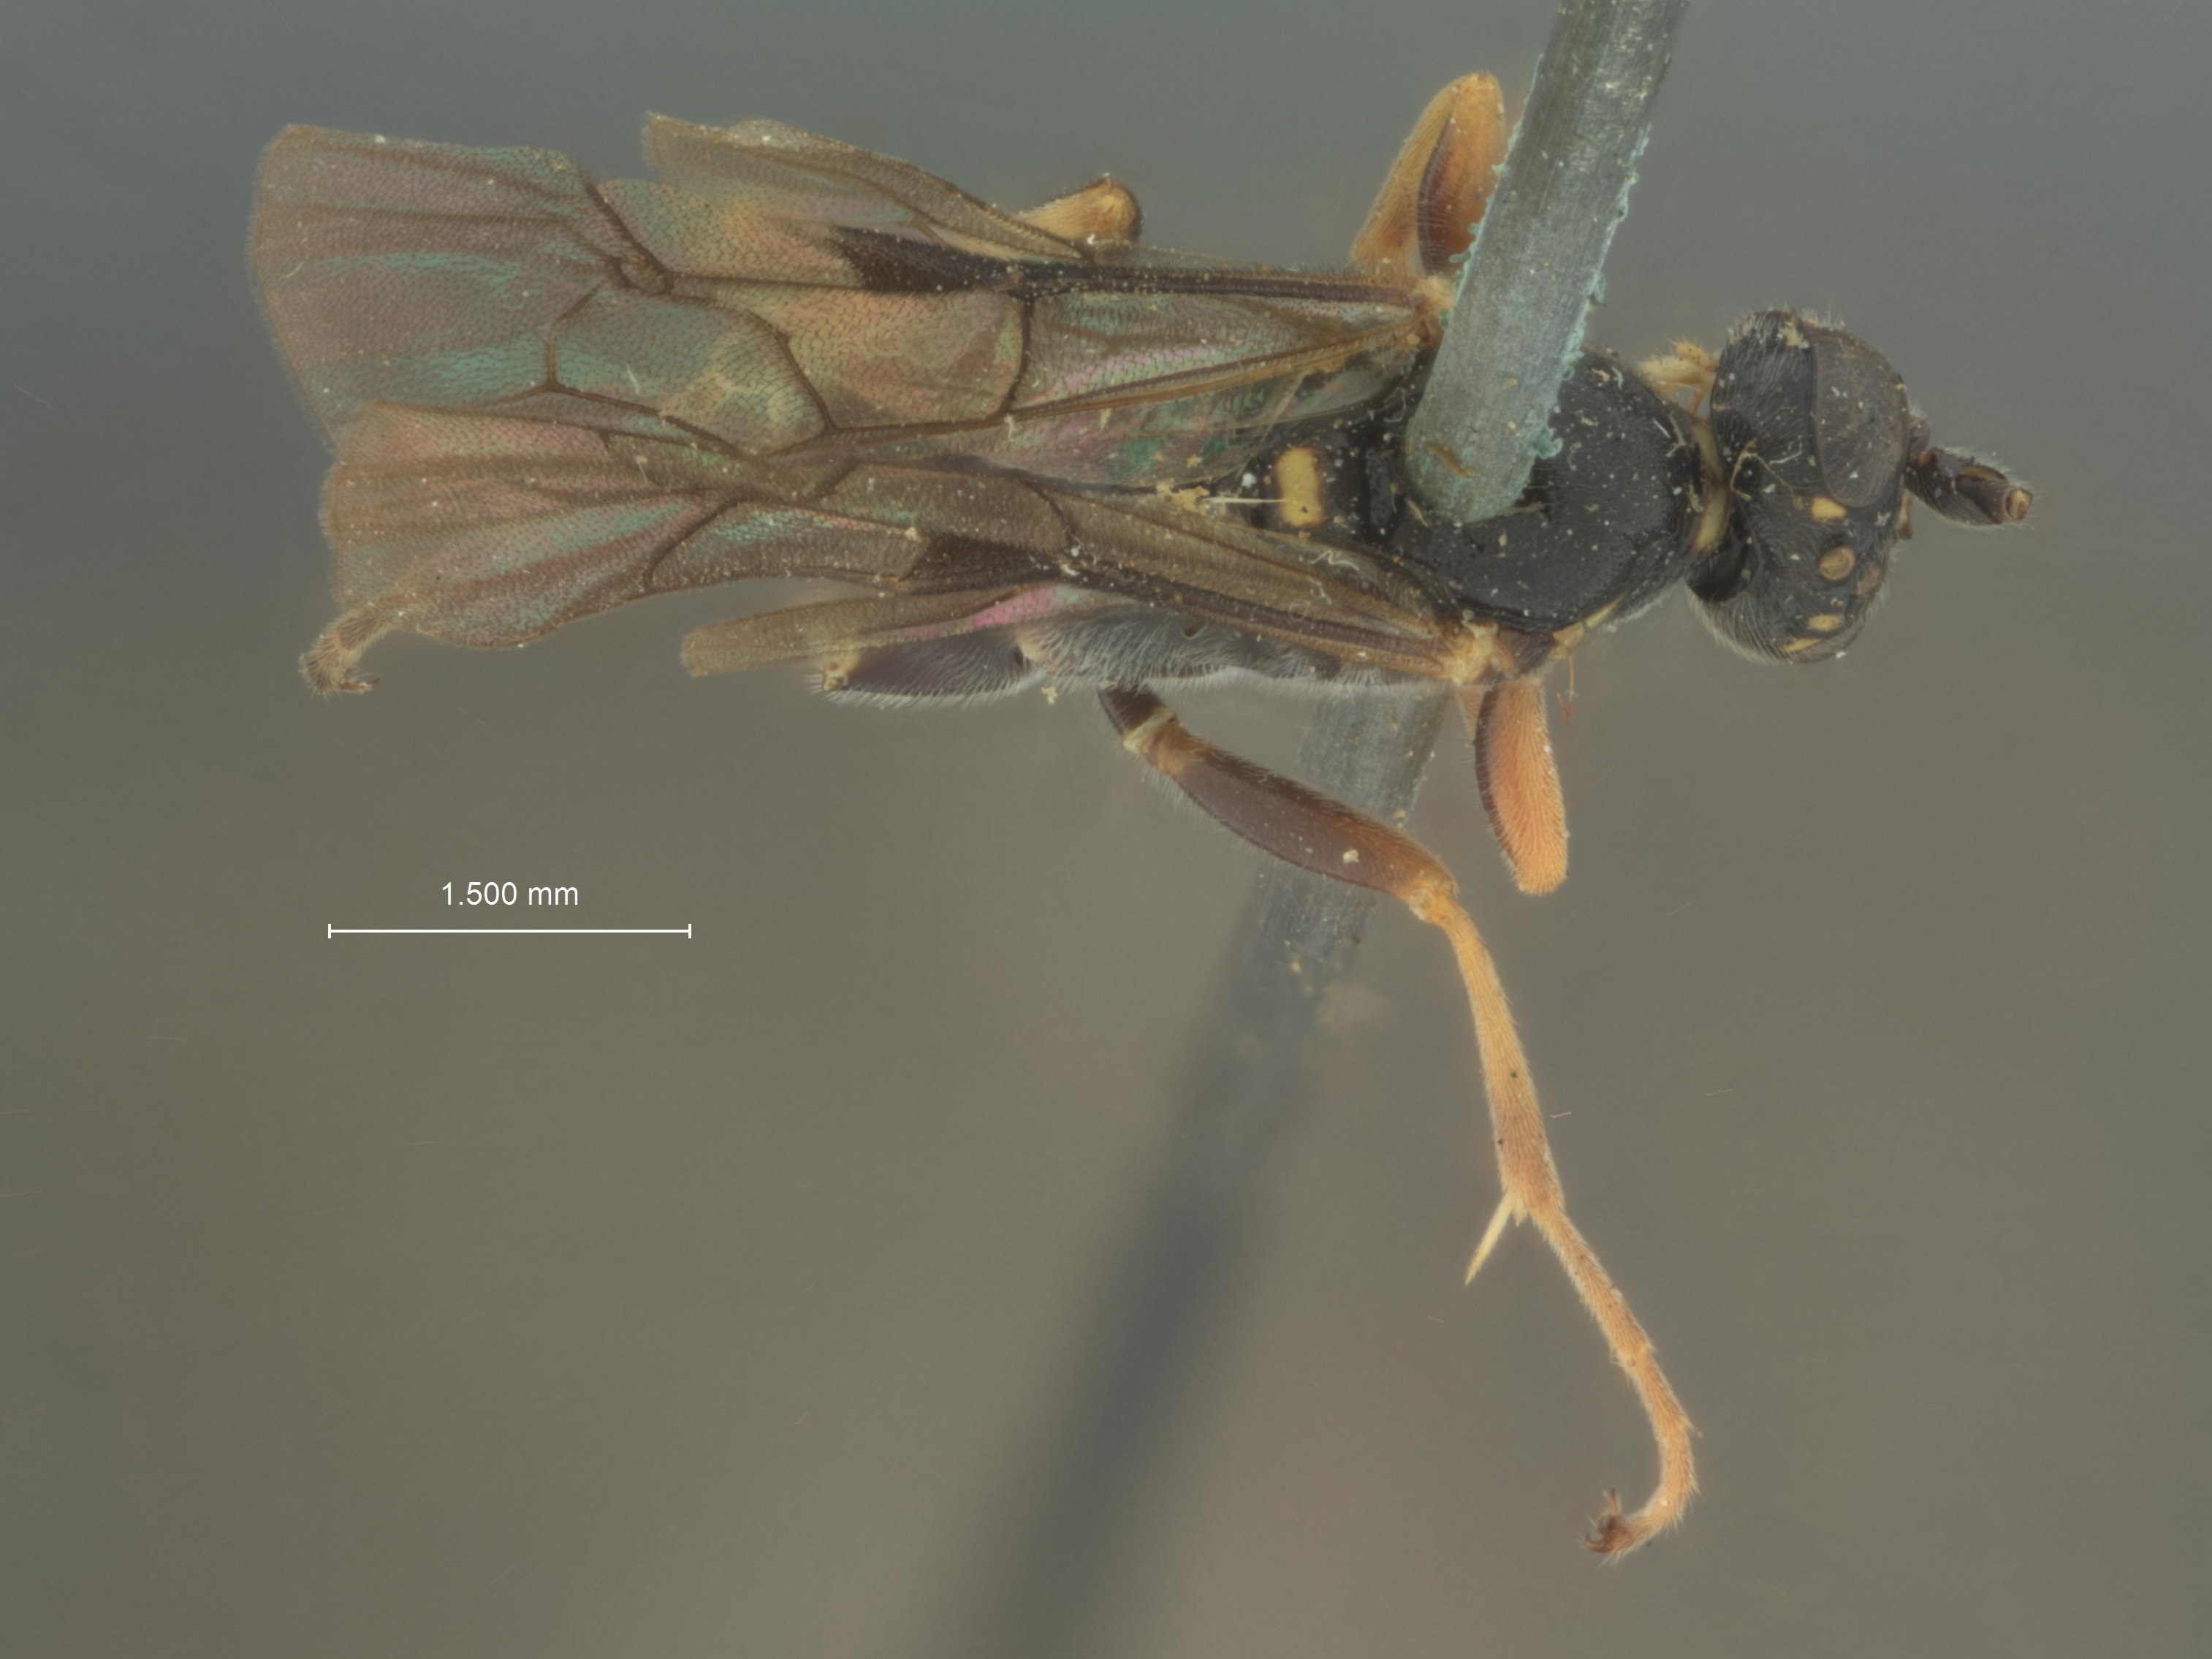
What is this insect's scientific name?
Ichneumon kincaidi
